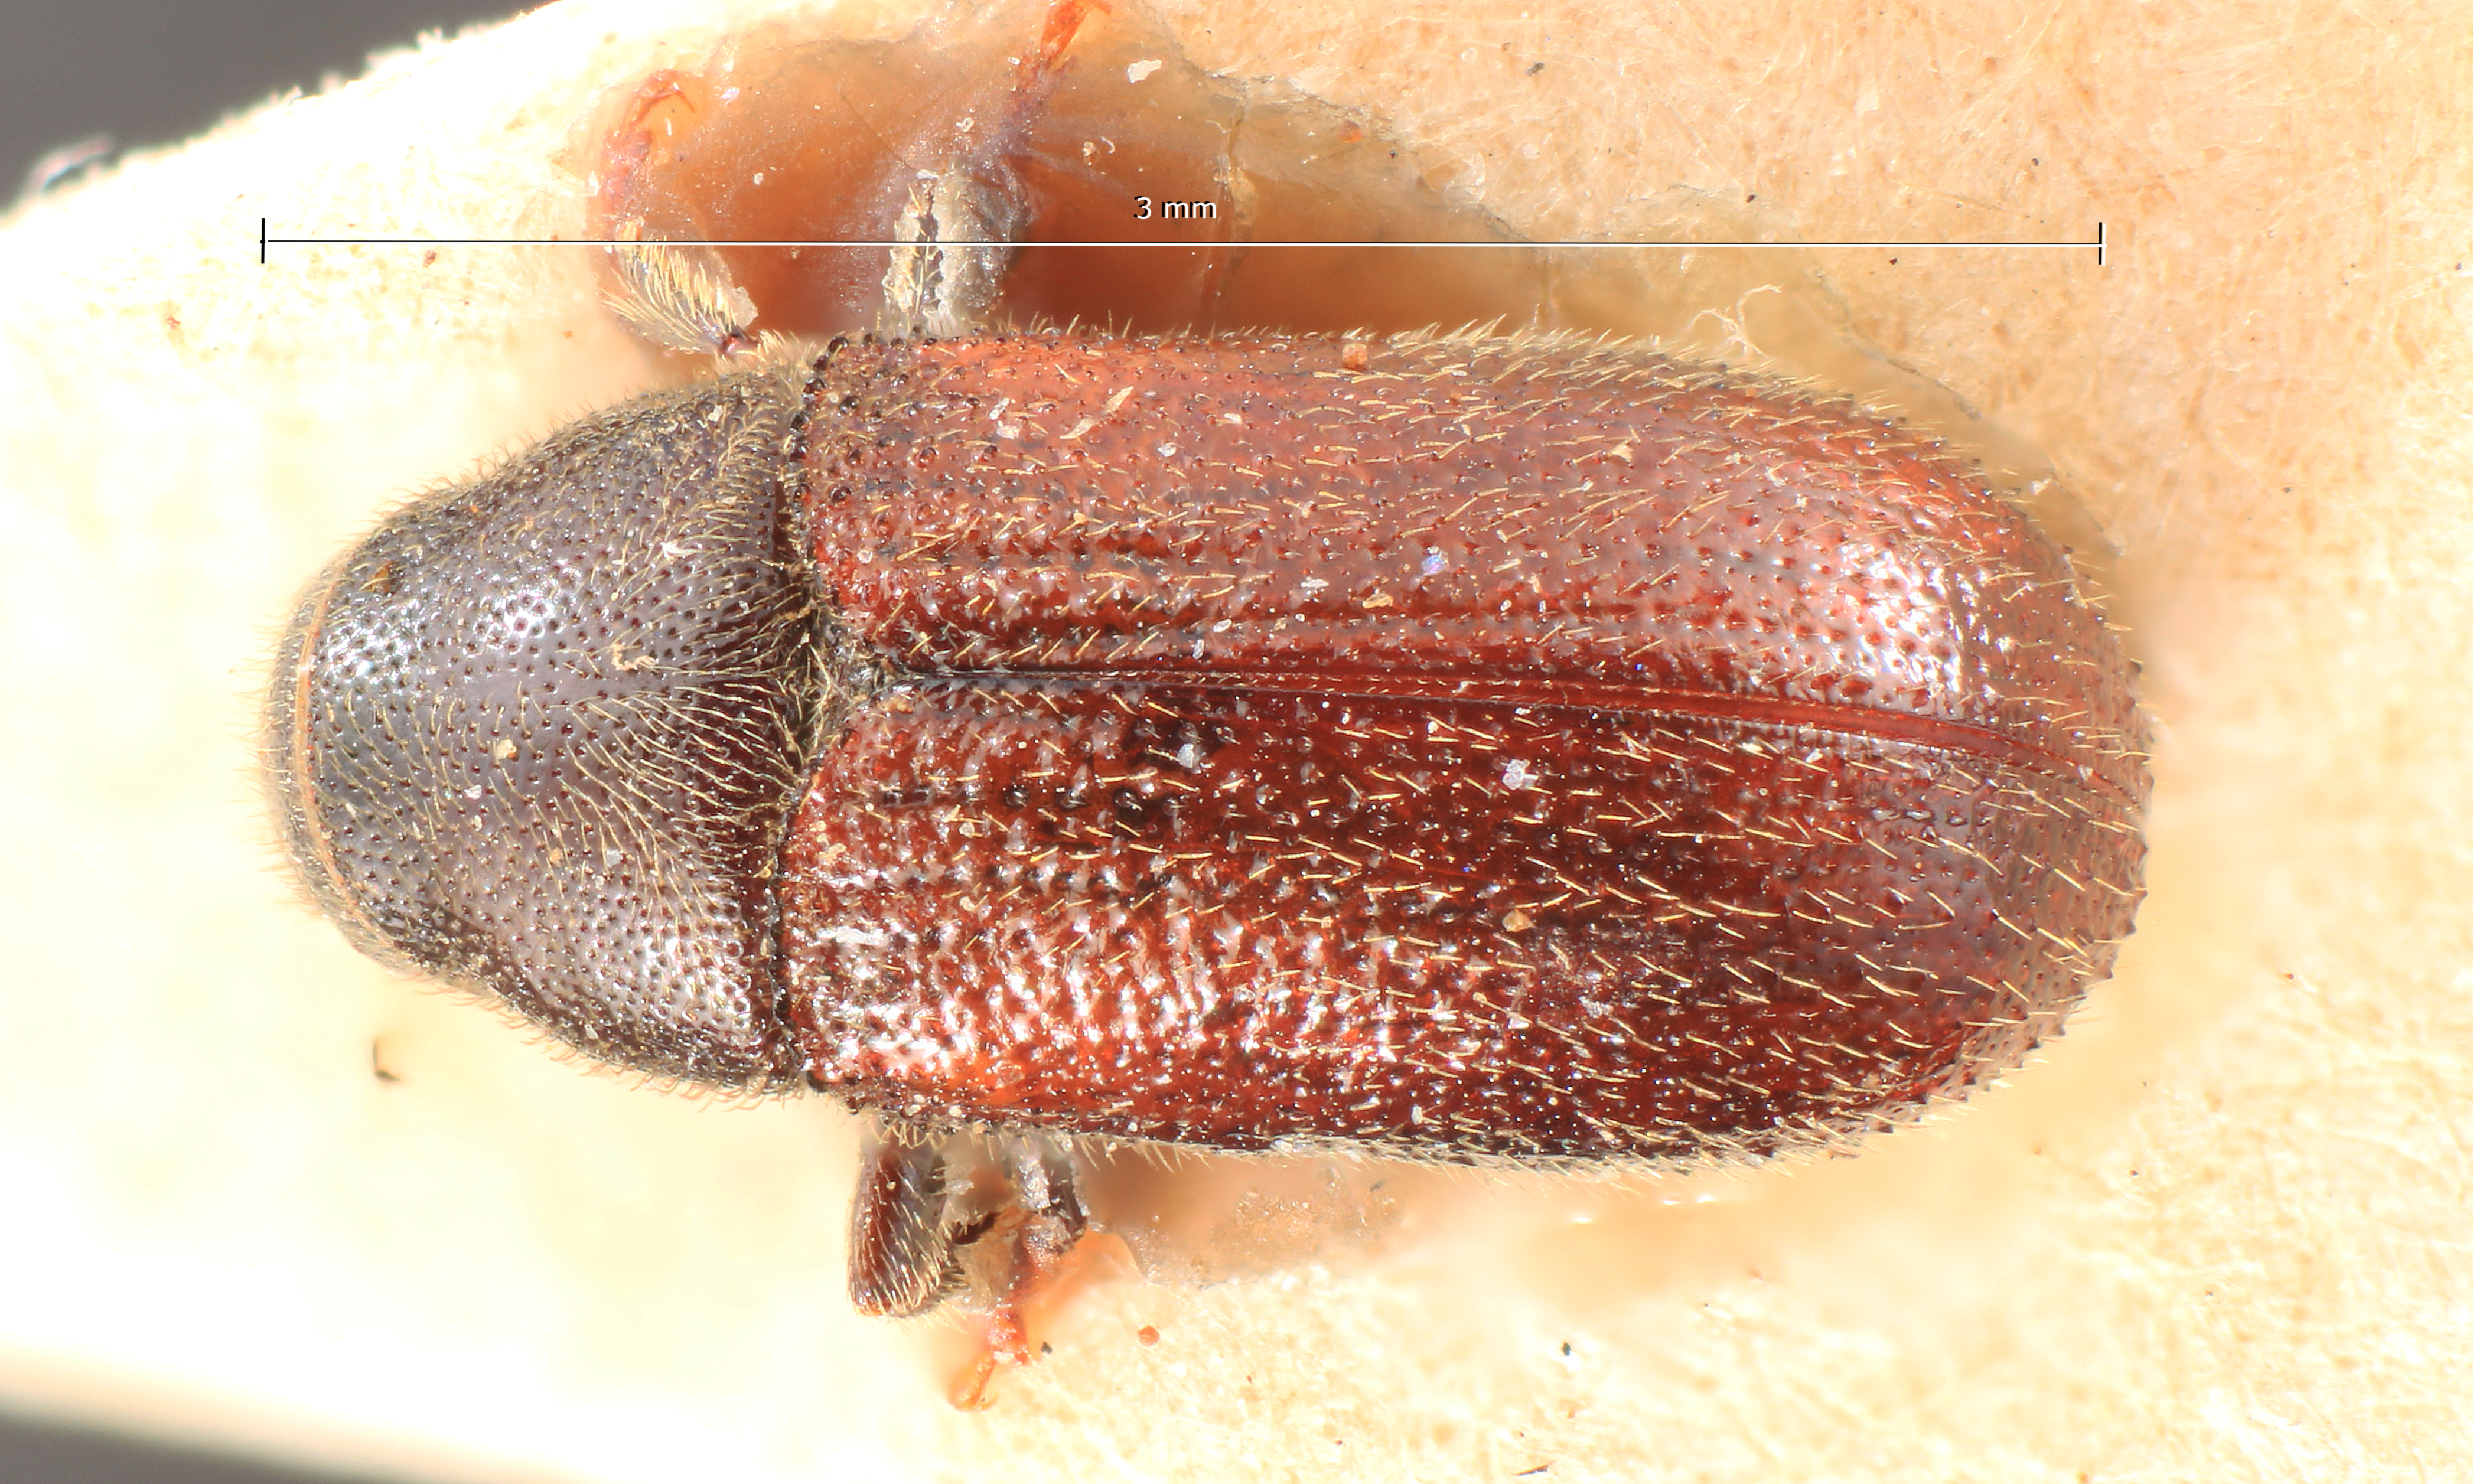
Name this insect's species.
Blastophagus starki
